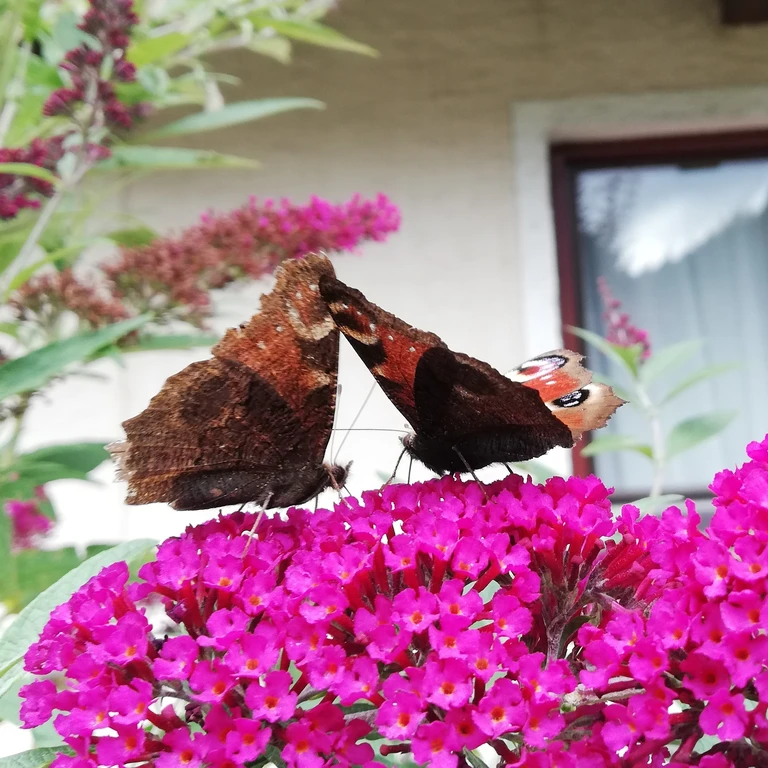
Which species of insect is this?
Aglais io
